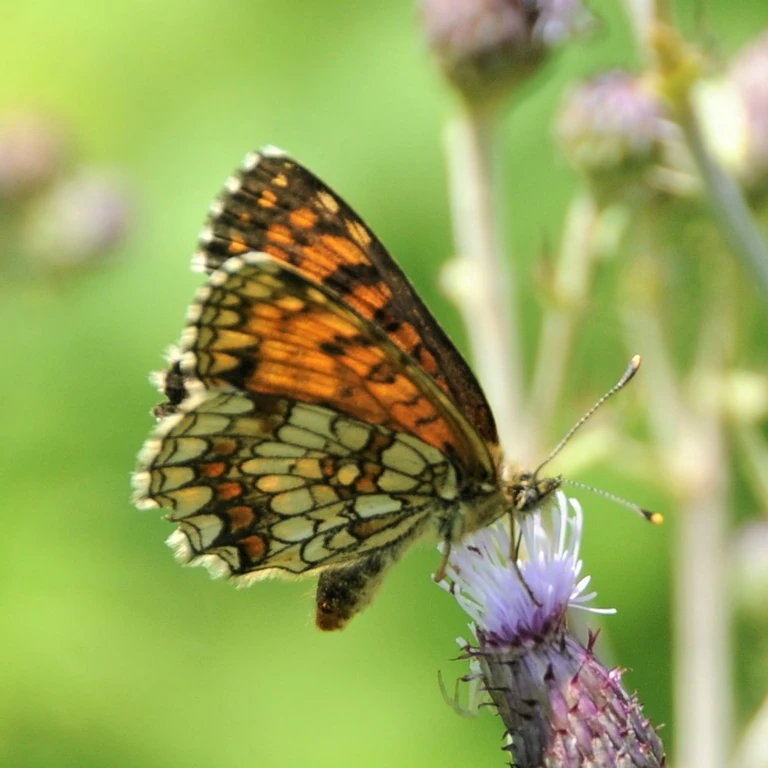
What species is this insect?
Melitaea athalia
